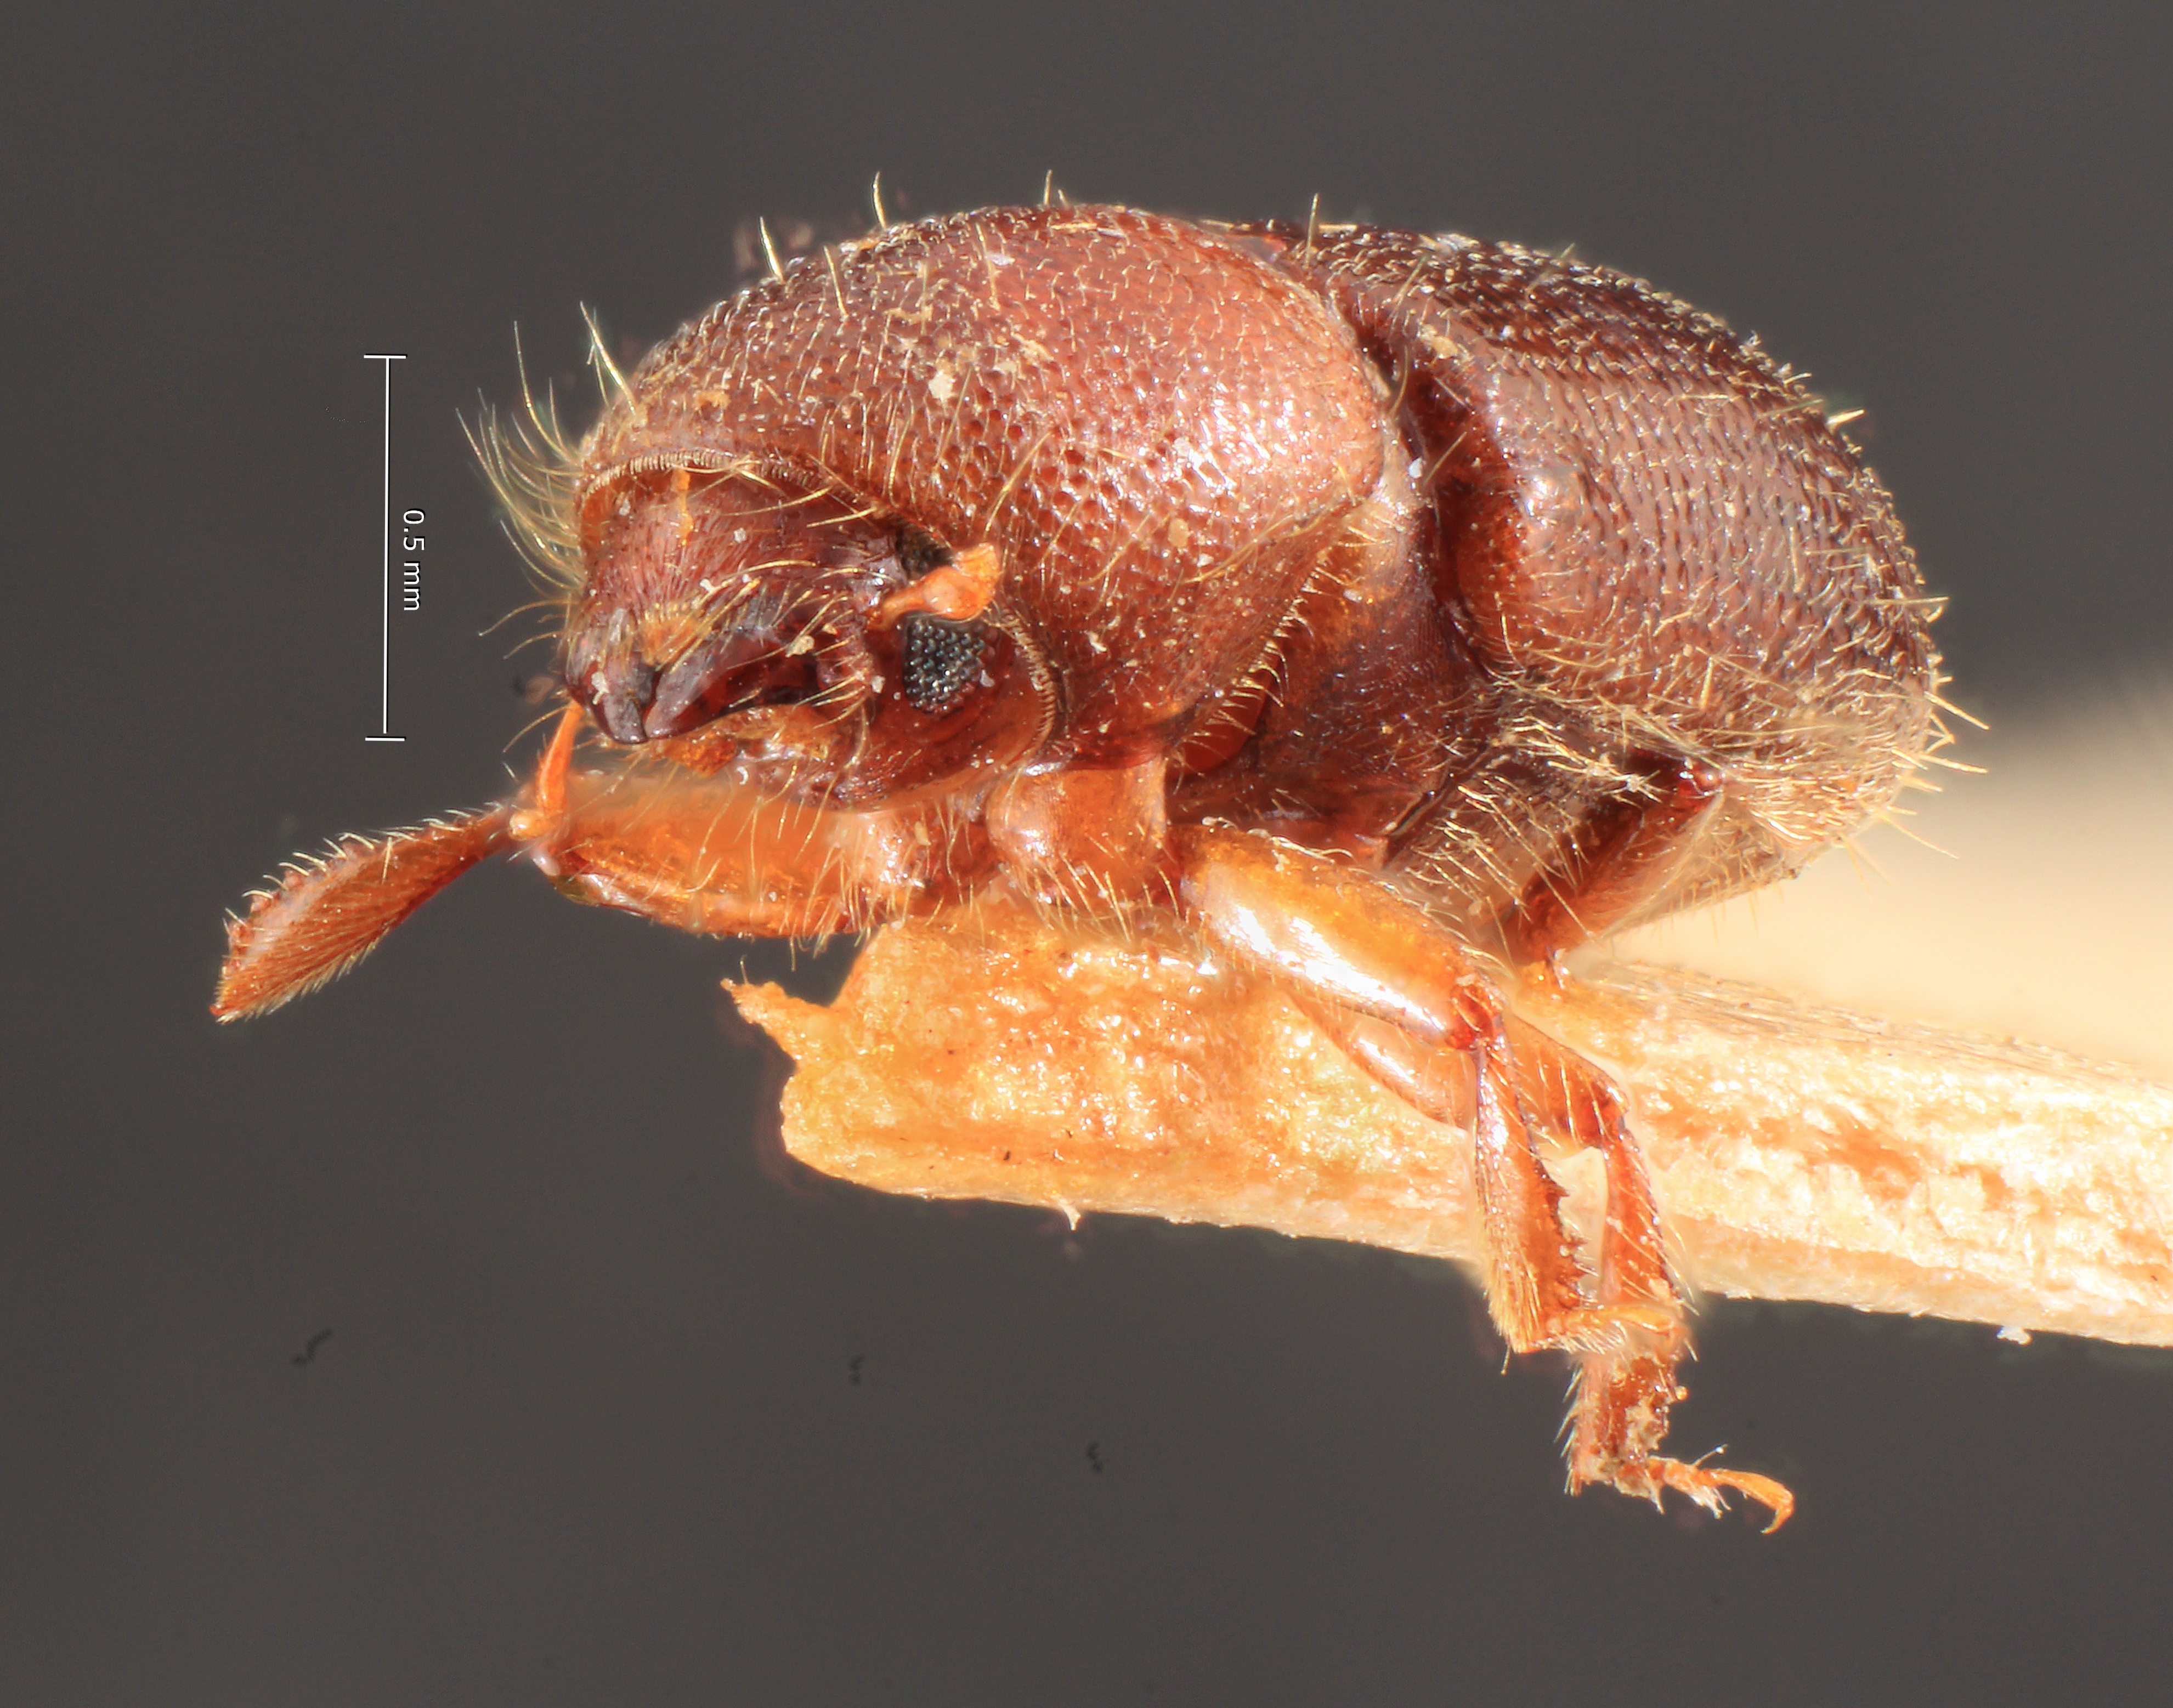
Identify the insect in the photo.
Thamnurgides uniseriatus
